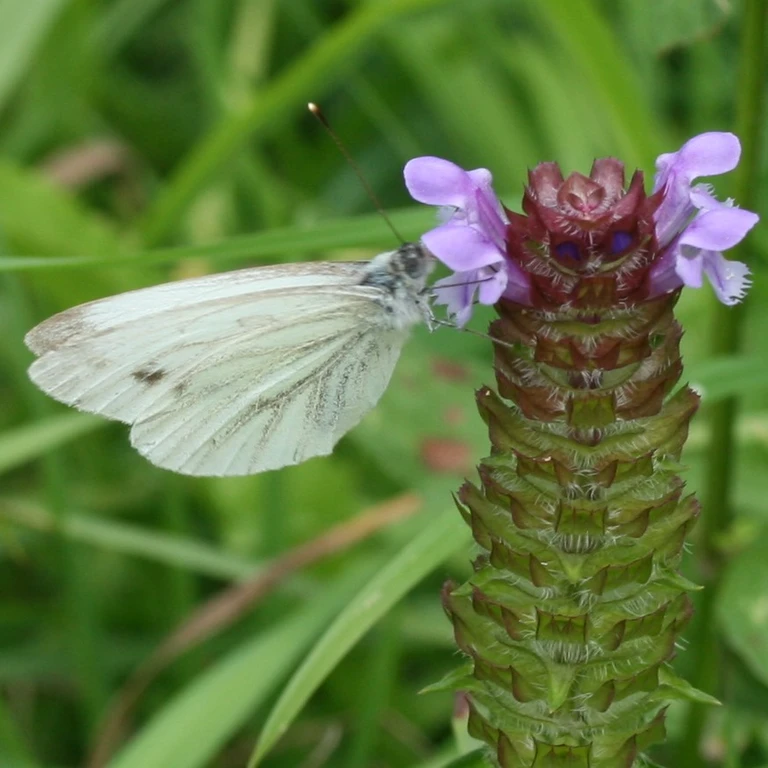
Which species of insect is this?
Pieris napi
